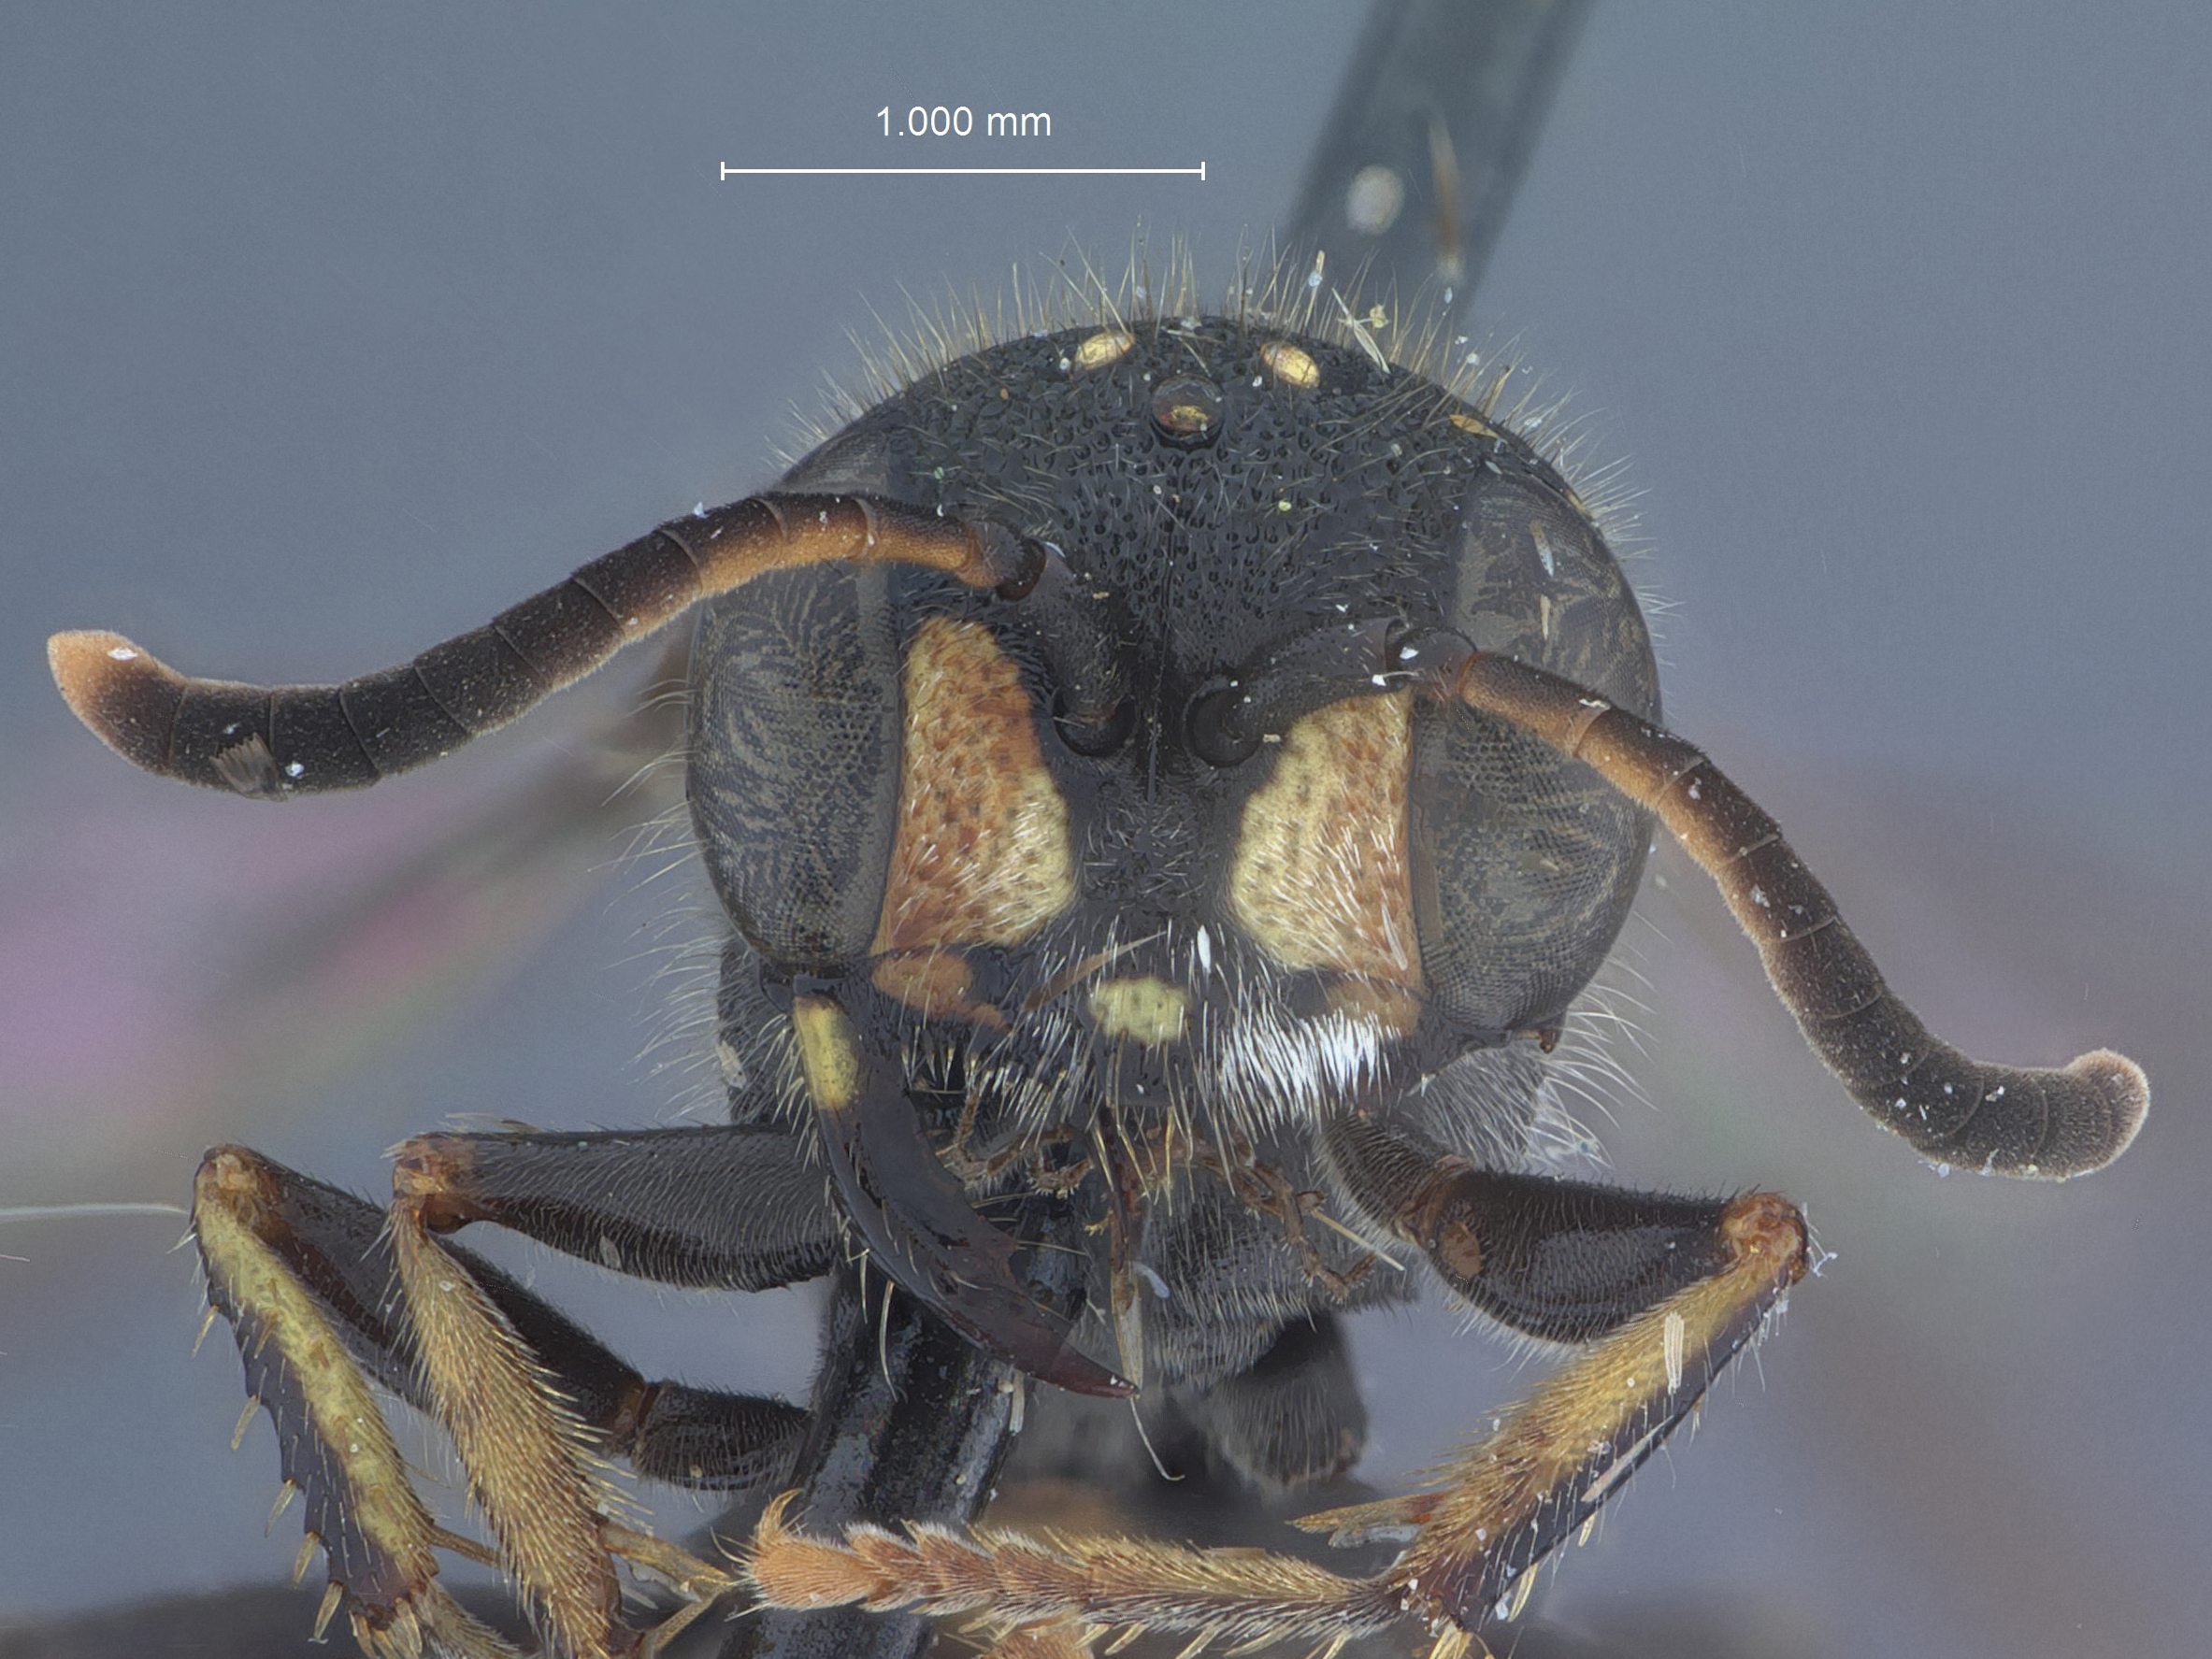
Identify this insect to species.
Cerceris dreisbachi
